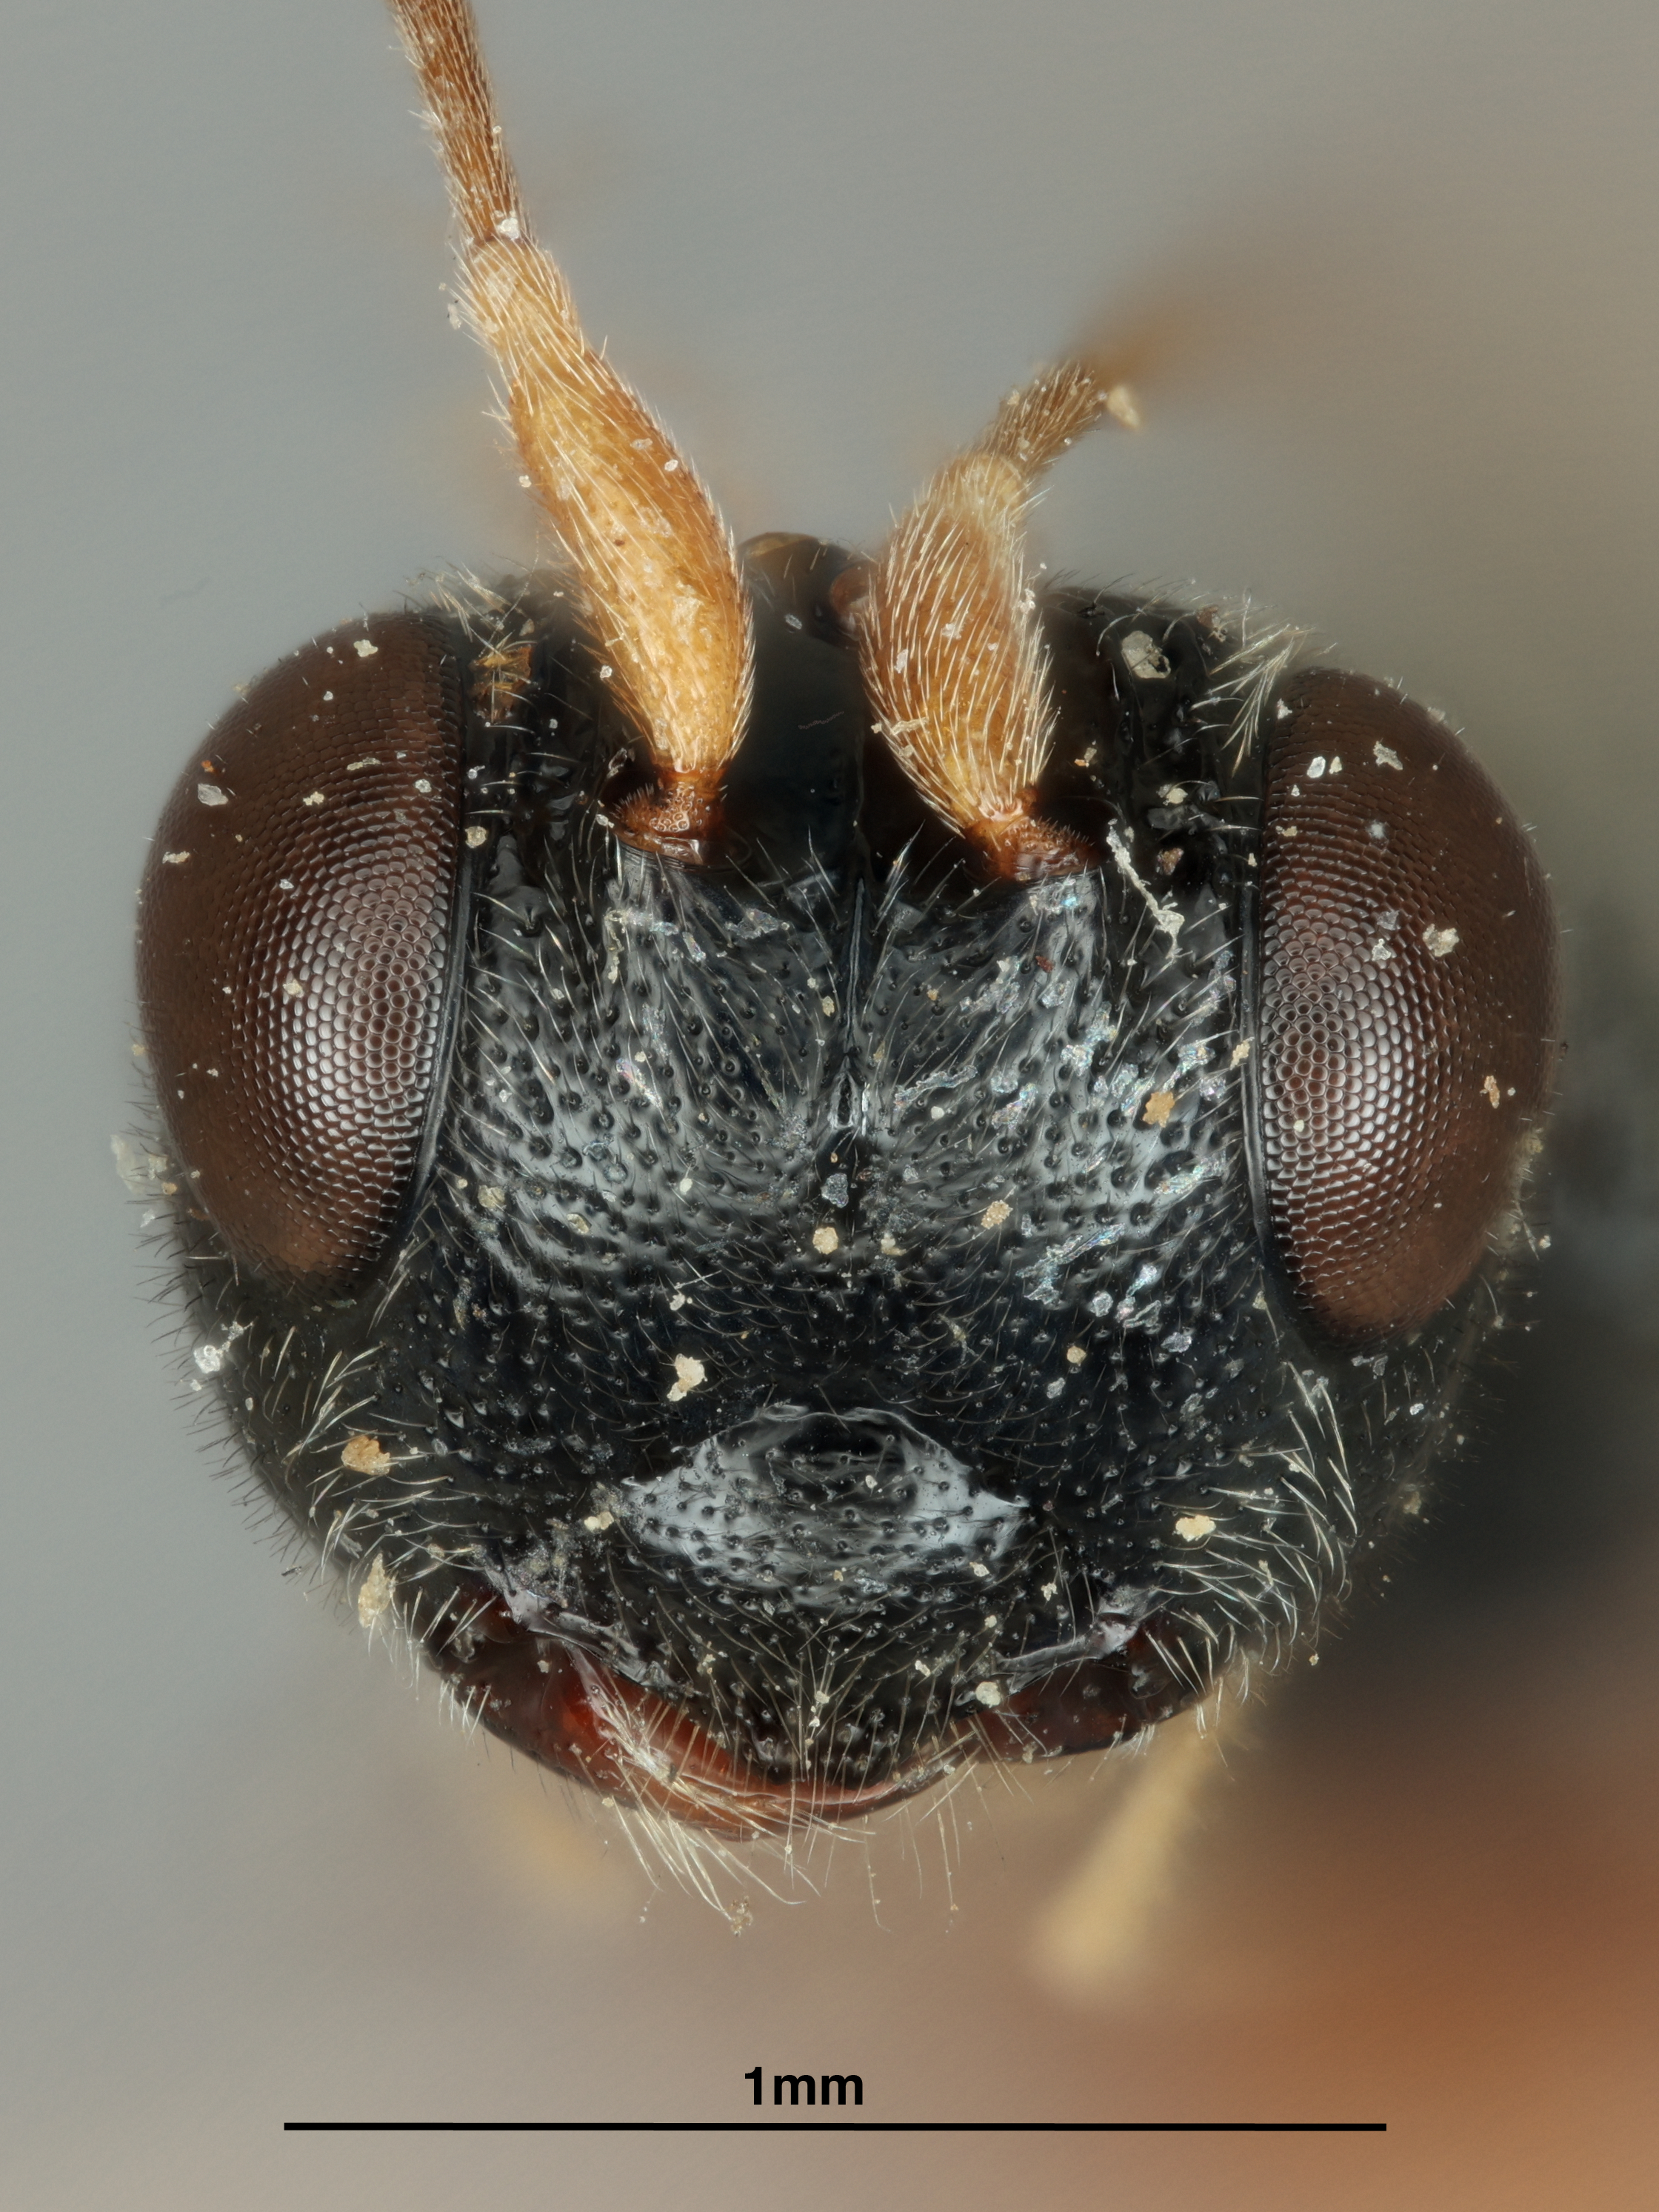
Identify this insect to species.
Megascogaster elongatus
